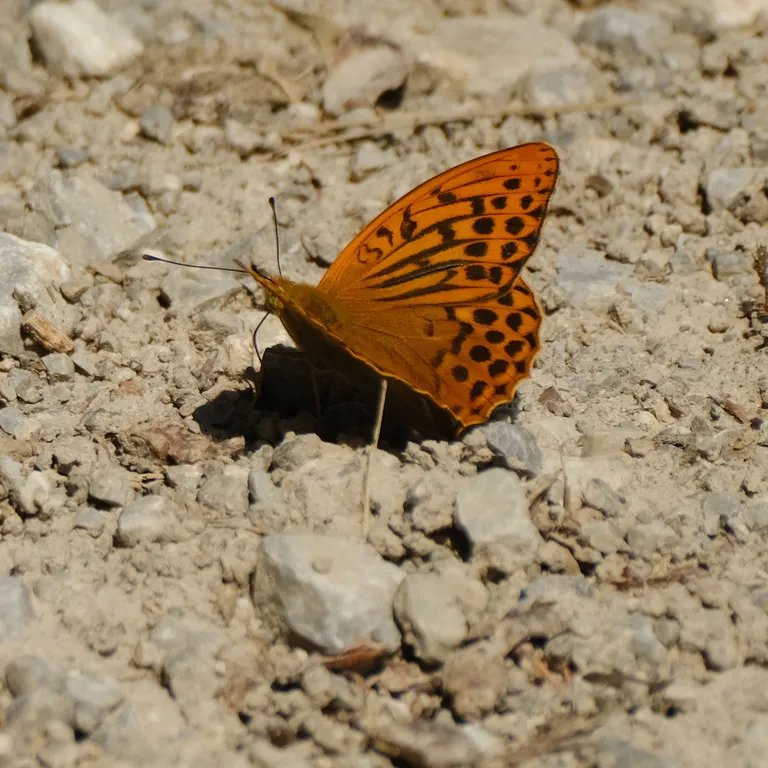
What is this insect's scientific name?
Argynnis paphia
